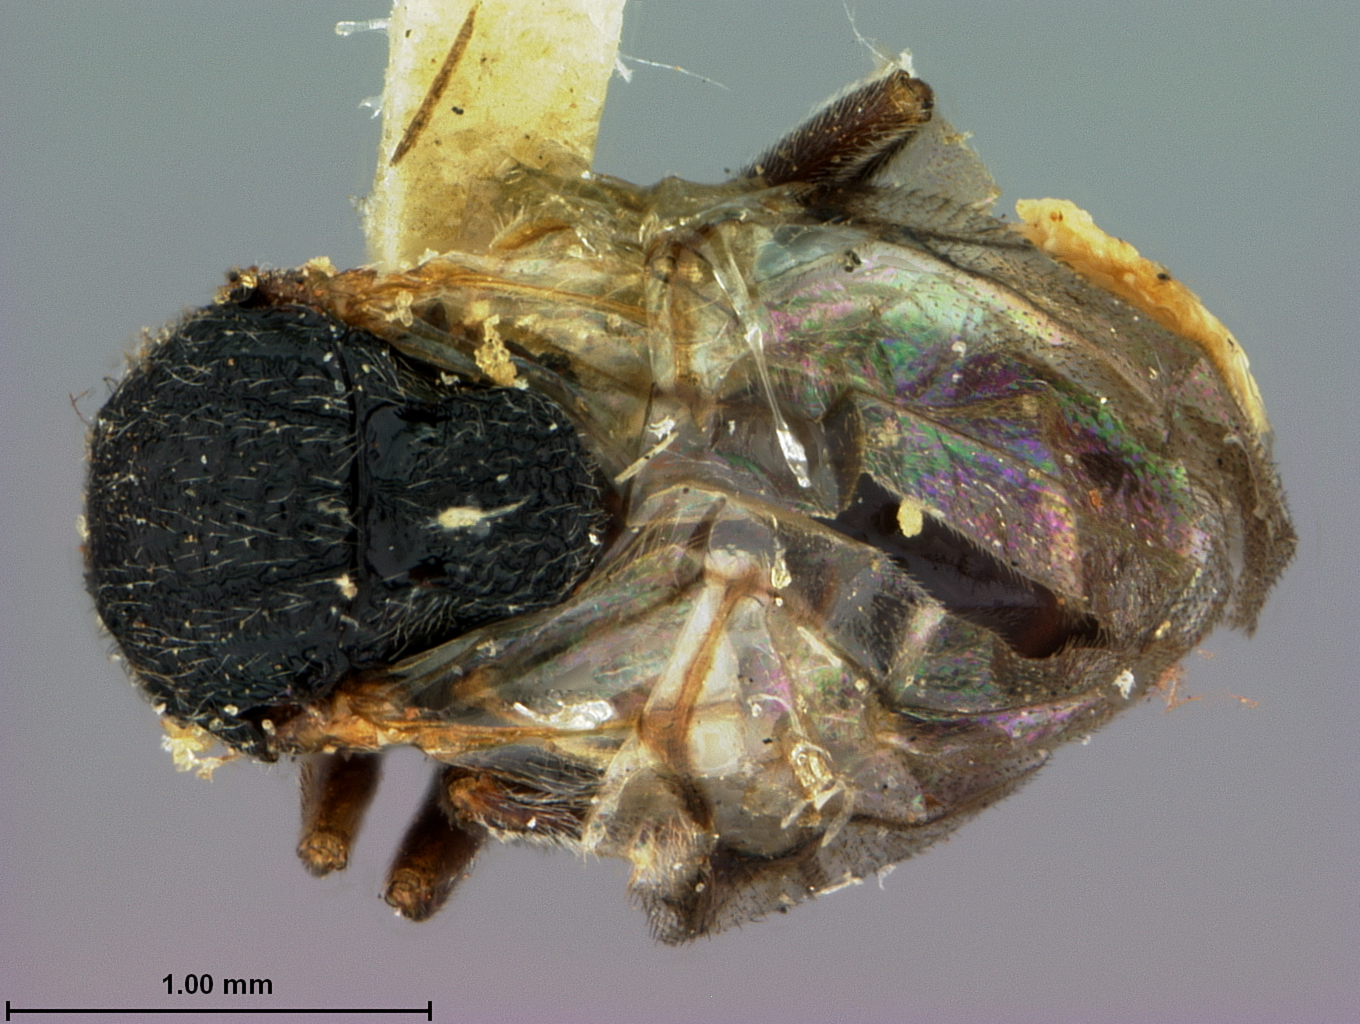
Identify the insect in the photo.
Andricus yosemite
